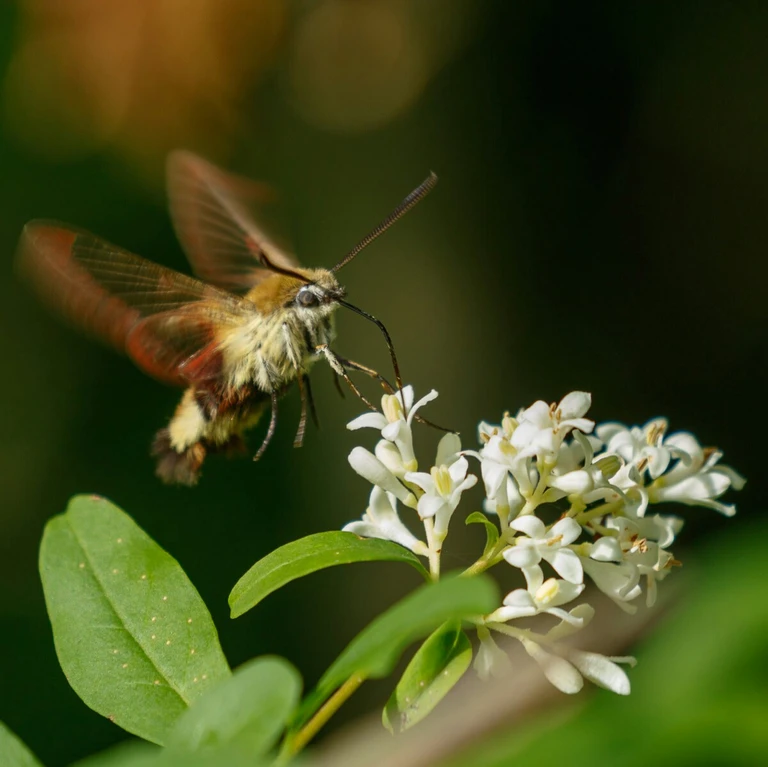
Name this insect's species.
Hemaris fuciformis
